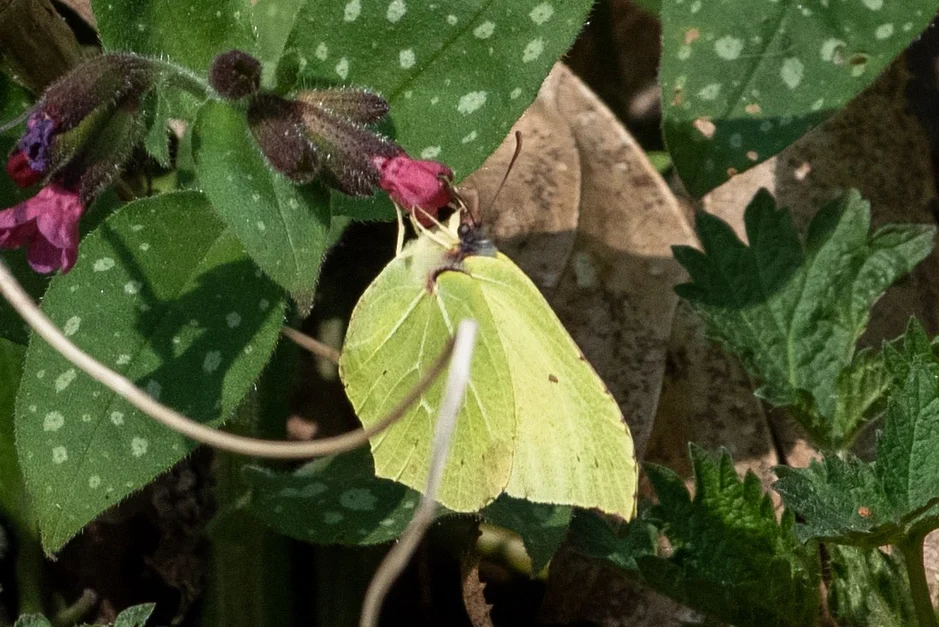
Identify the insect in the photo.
Gonepteryx rhamni
